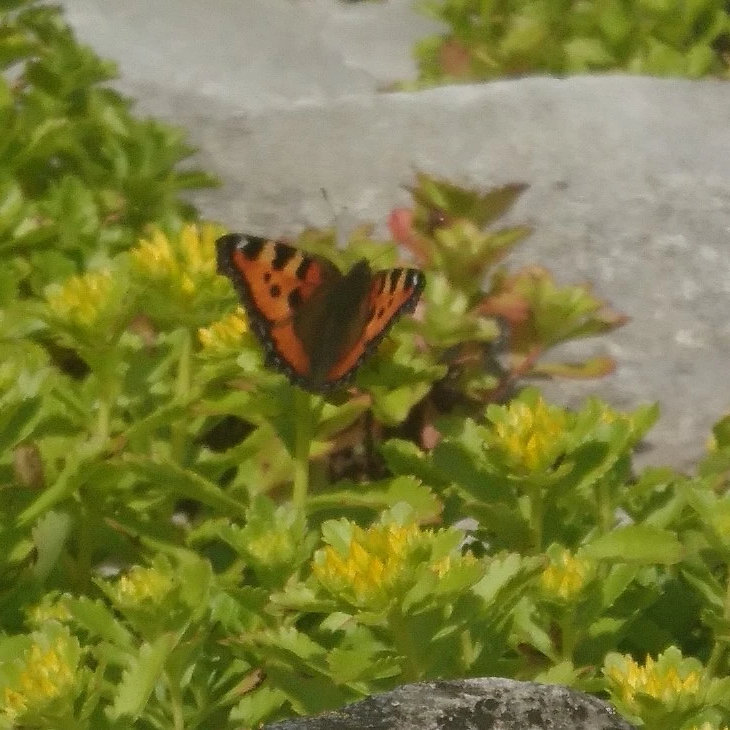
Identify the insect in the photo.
Aglais urticae
